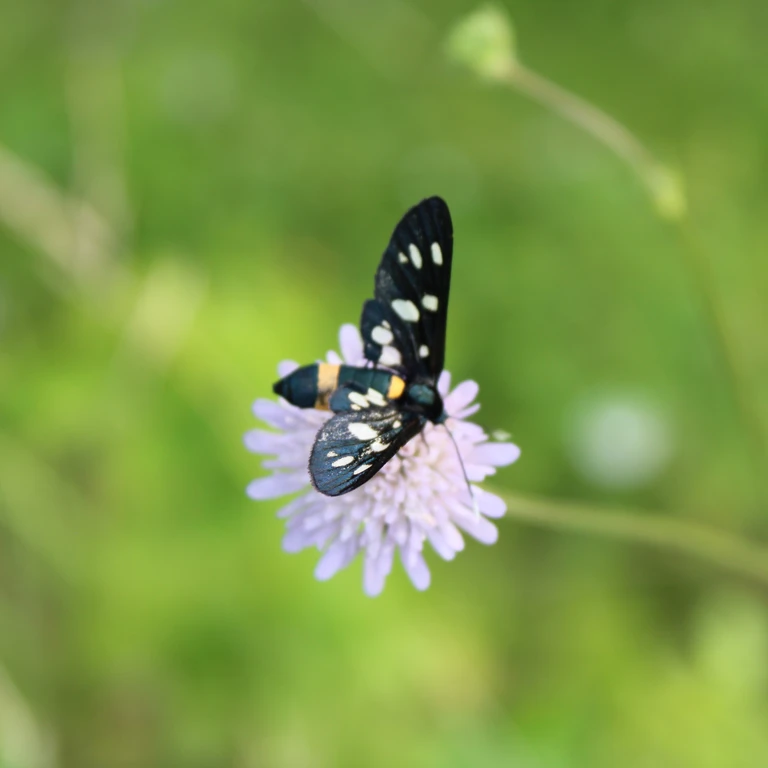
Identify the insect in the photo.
Amata phegea
